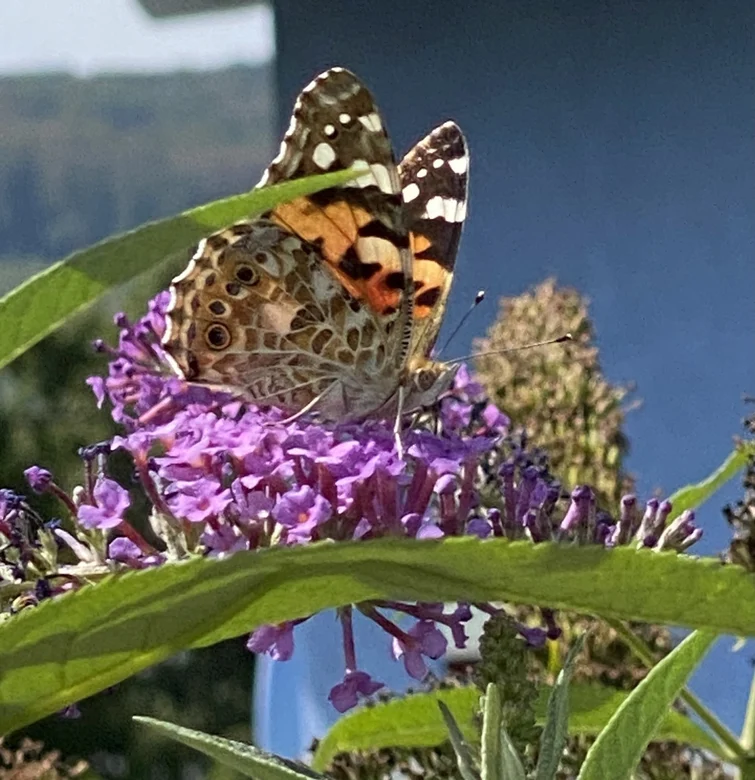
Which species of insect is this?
Vanessa cardui
